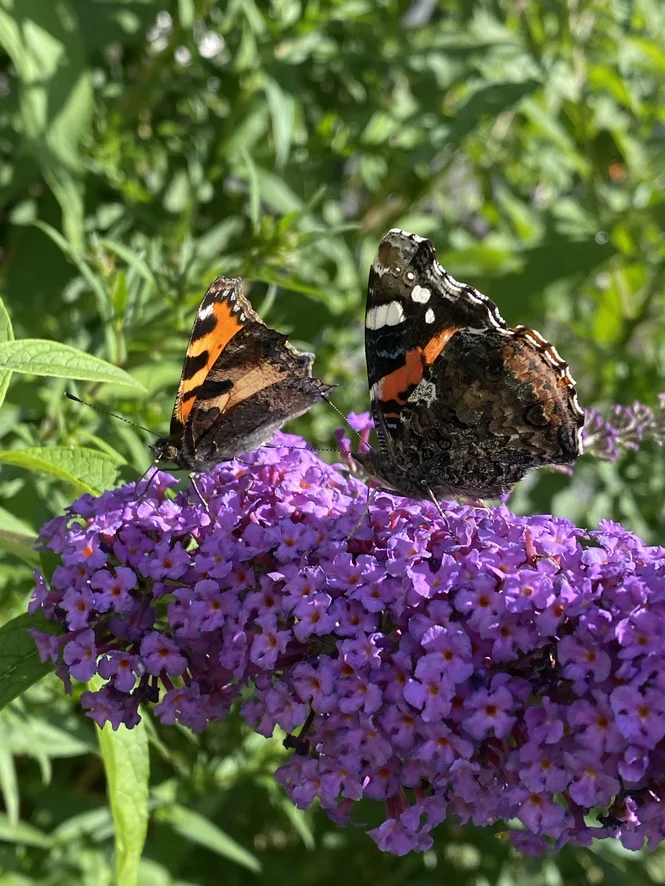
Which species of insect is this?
Vanessa atalanta
